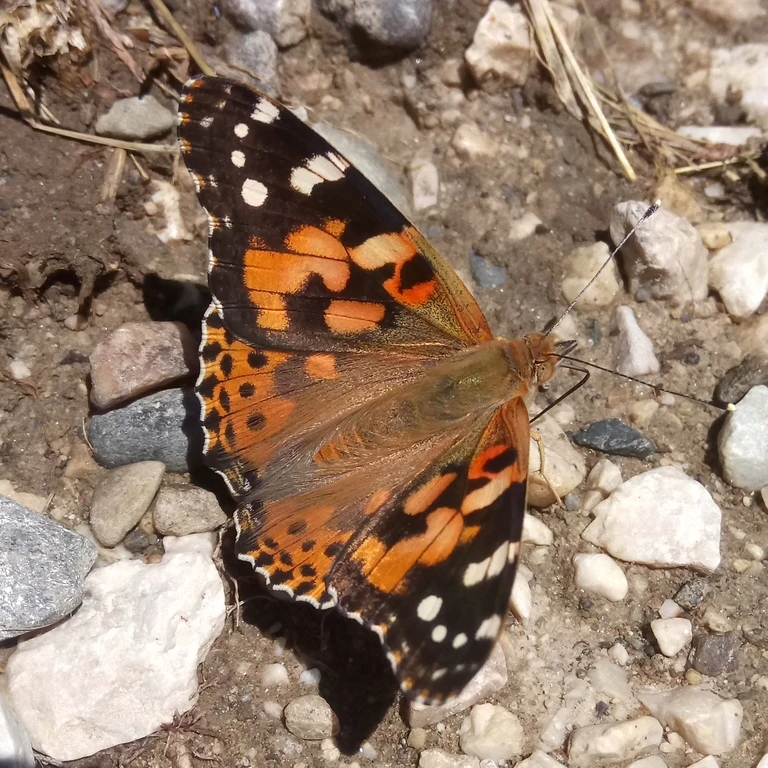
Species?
Vanessa cardui
